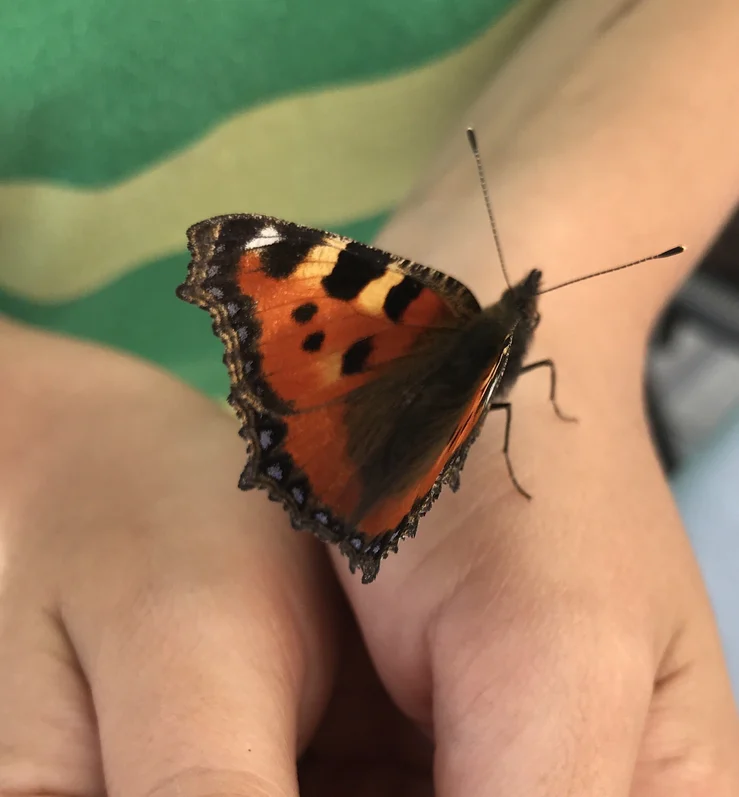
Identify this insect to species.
Aglais urticae
